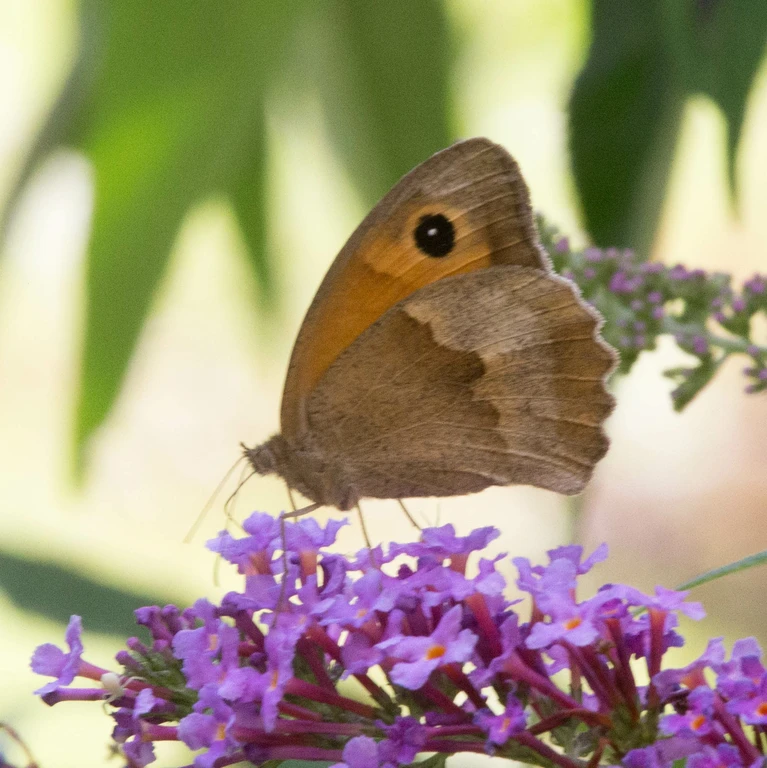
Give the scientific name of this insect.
Maniola jurtina
